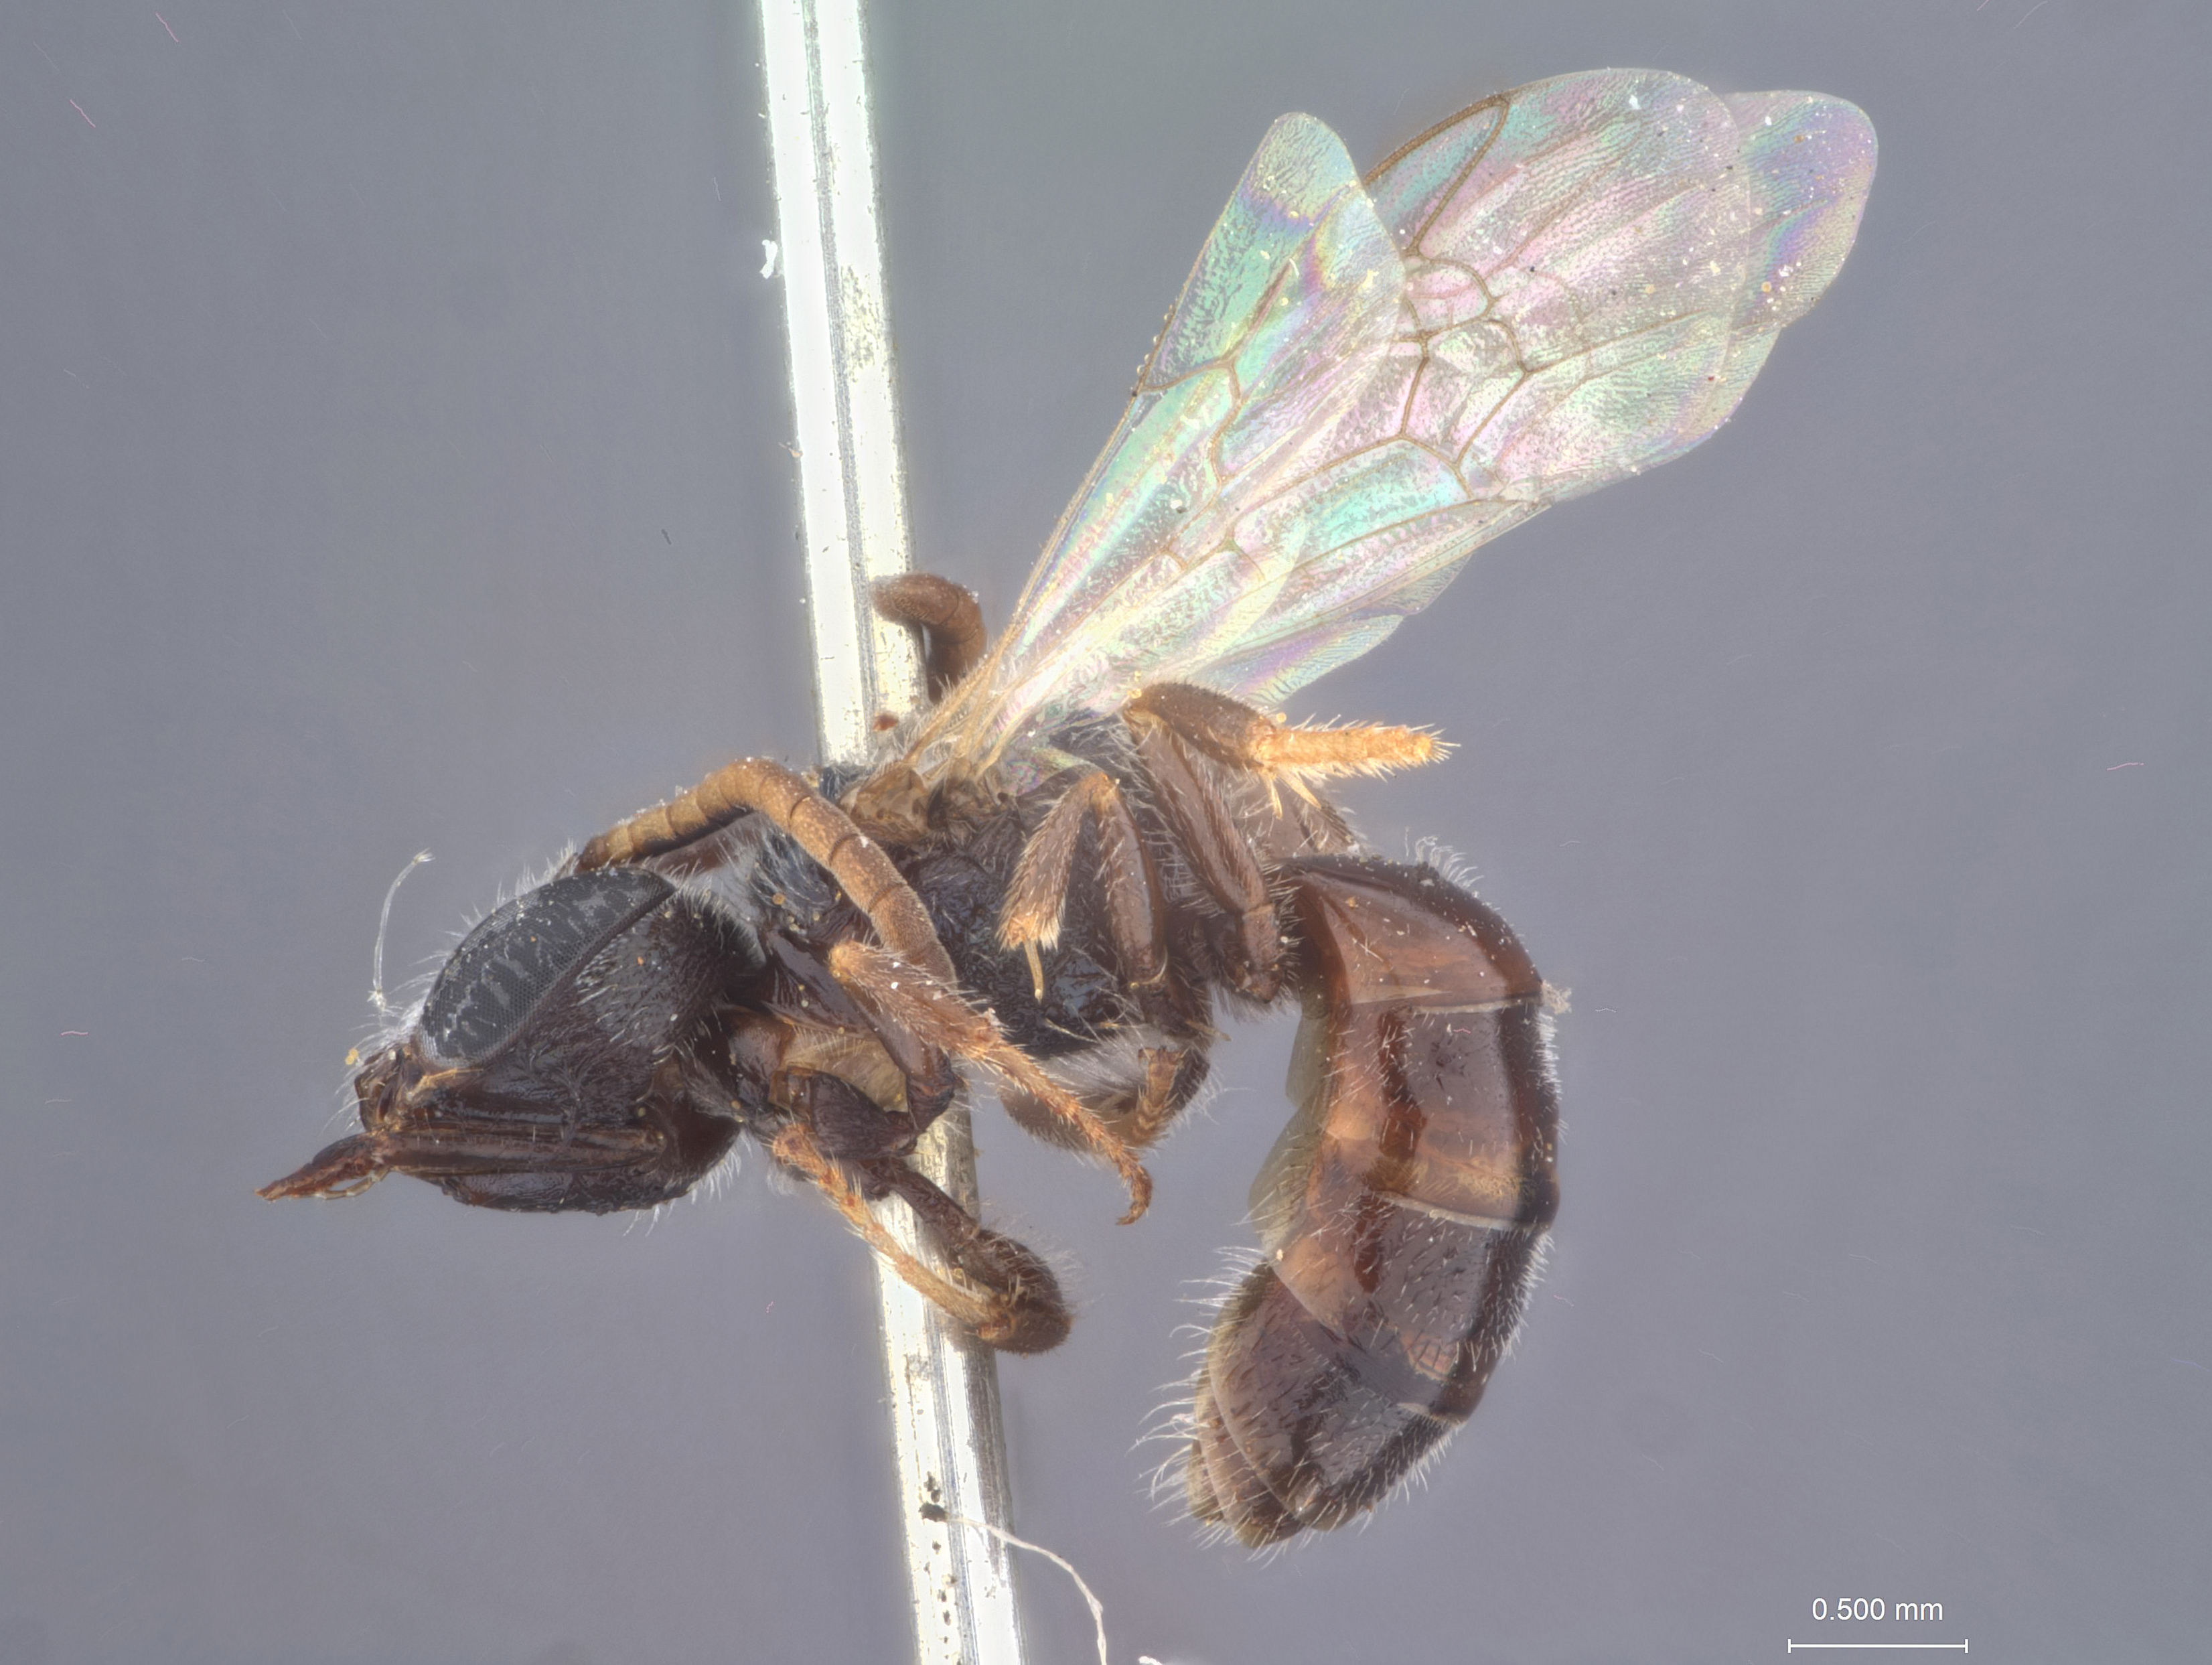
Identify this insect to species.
Halictus merosus
